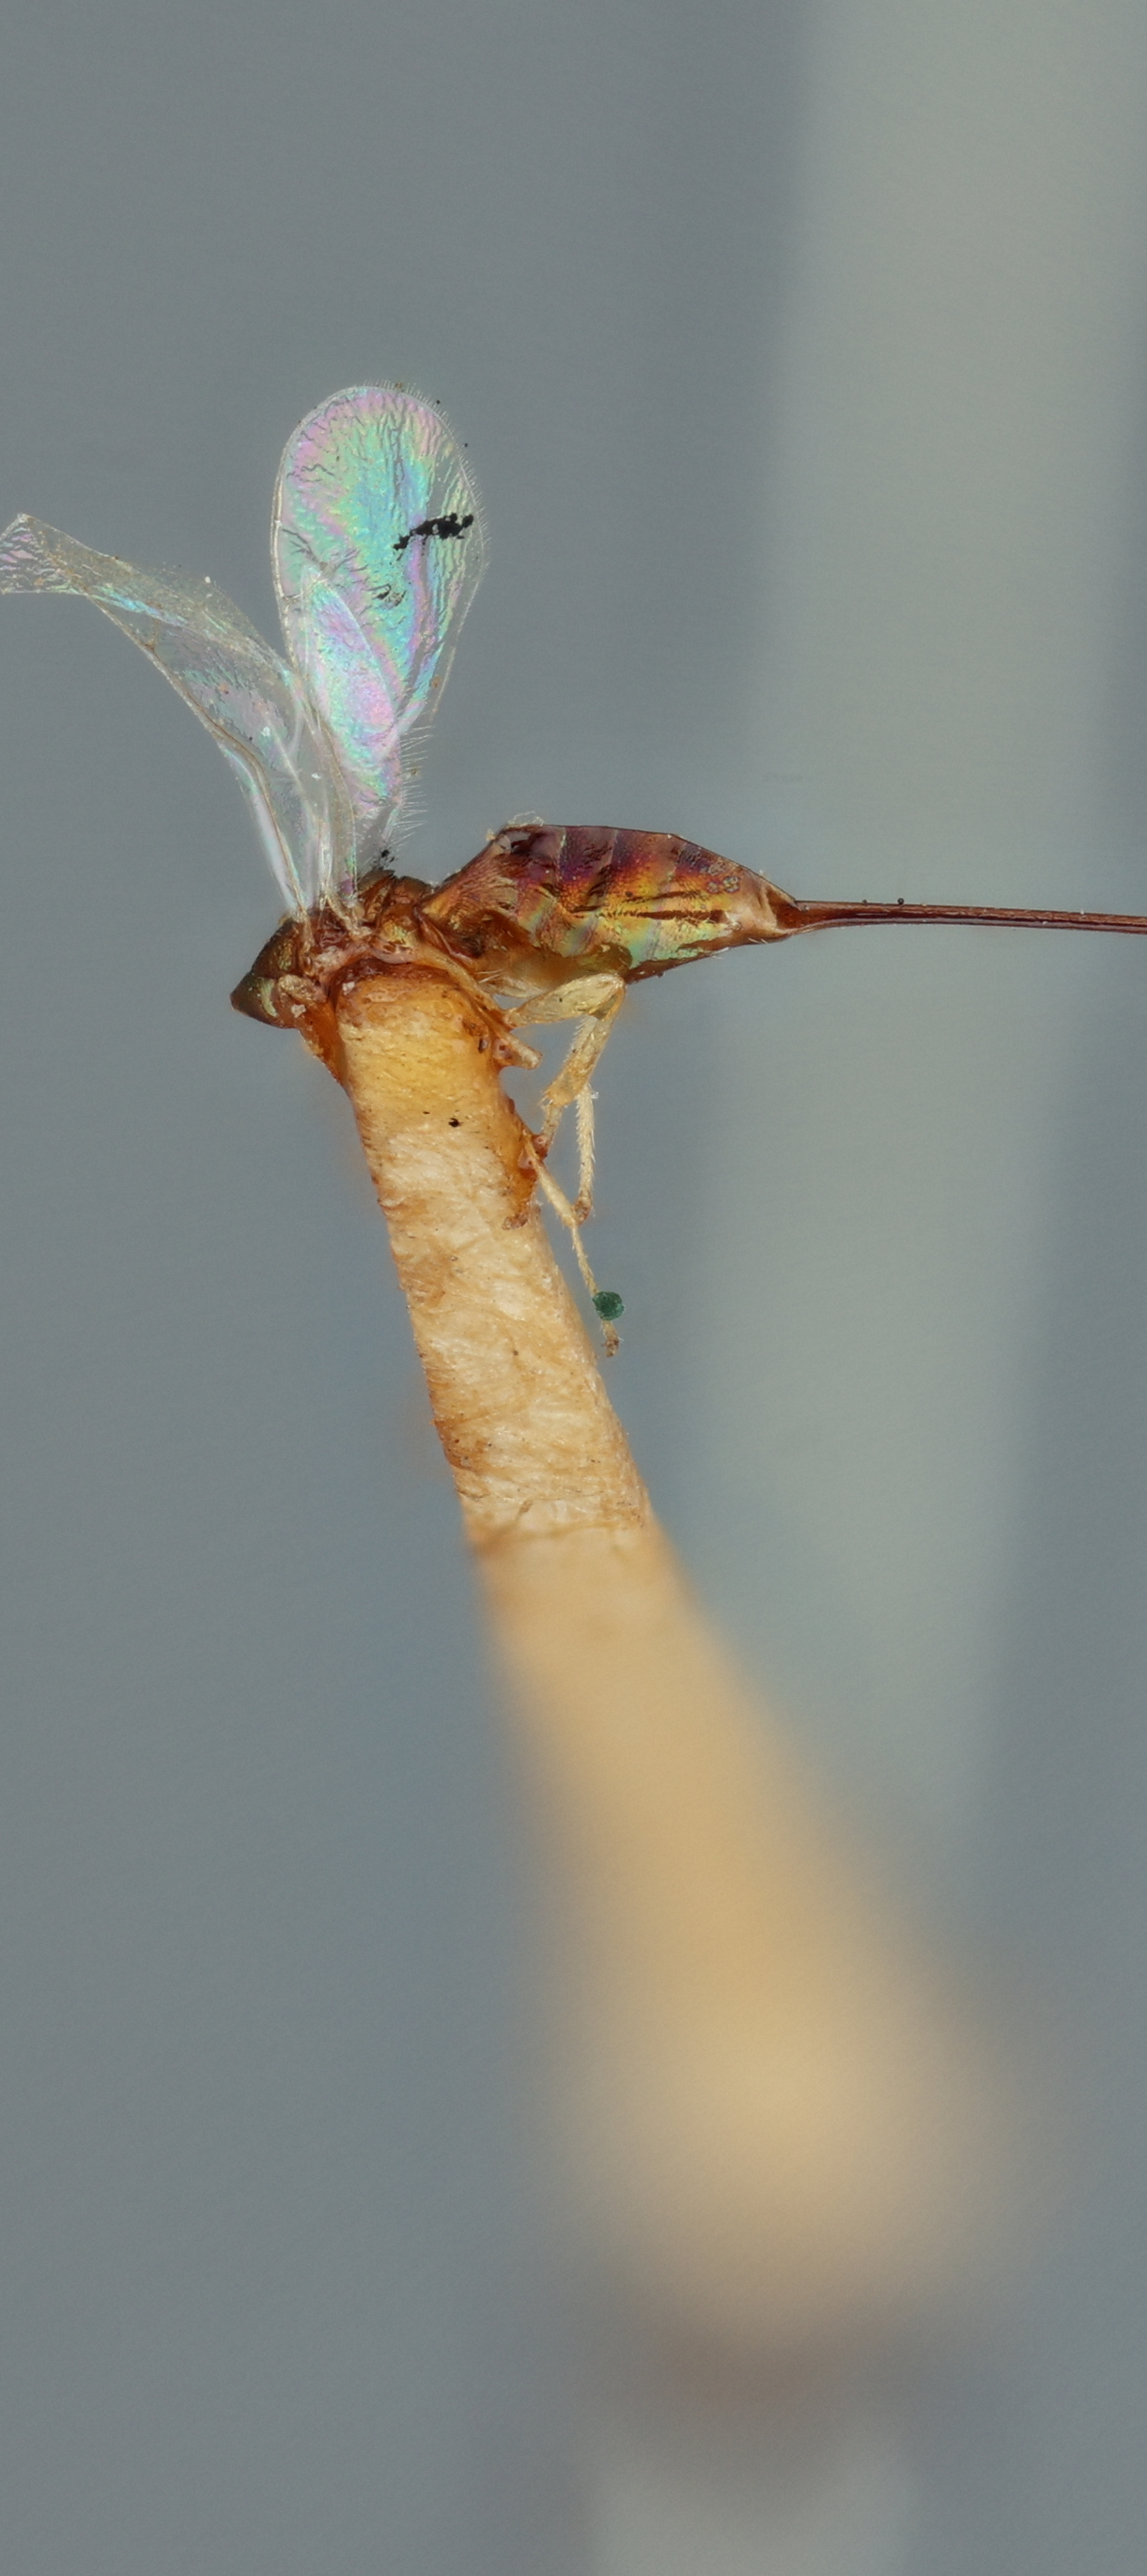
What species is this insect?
Sycoryctes phillippinensis
